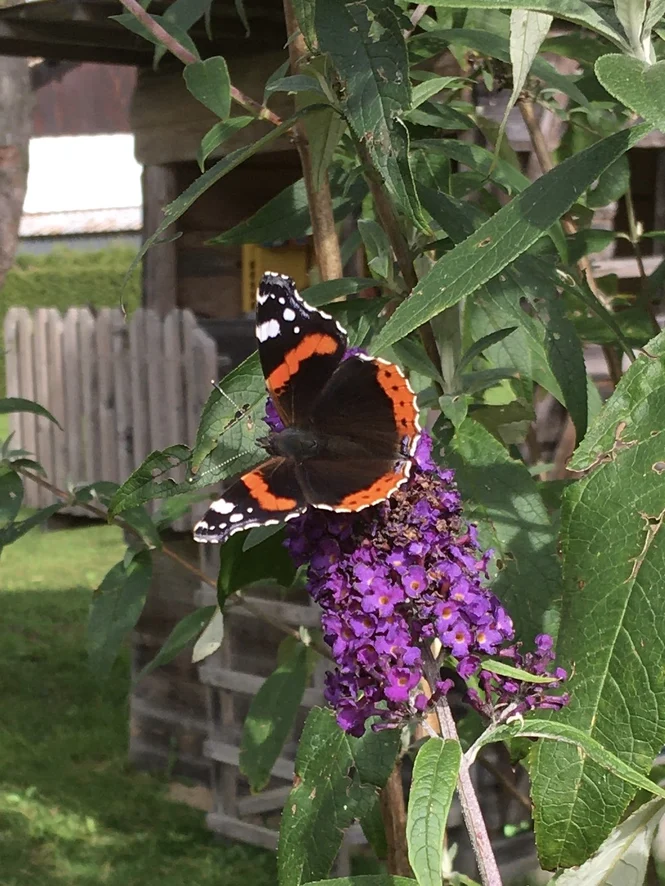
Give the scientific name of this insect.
Vanessa atalanta
